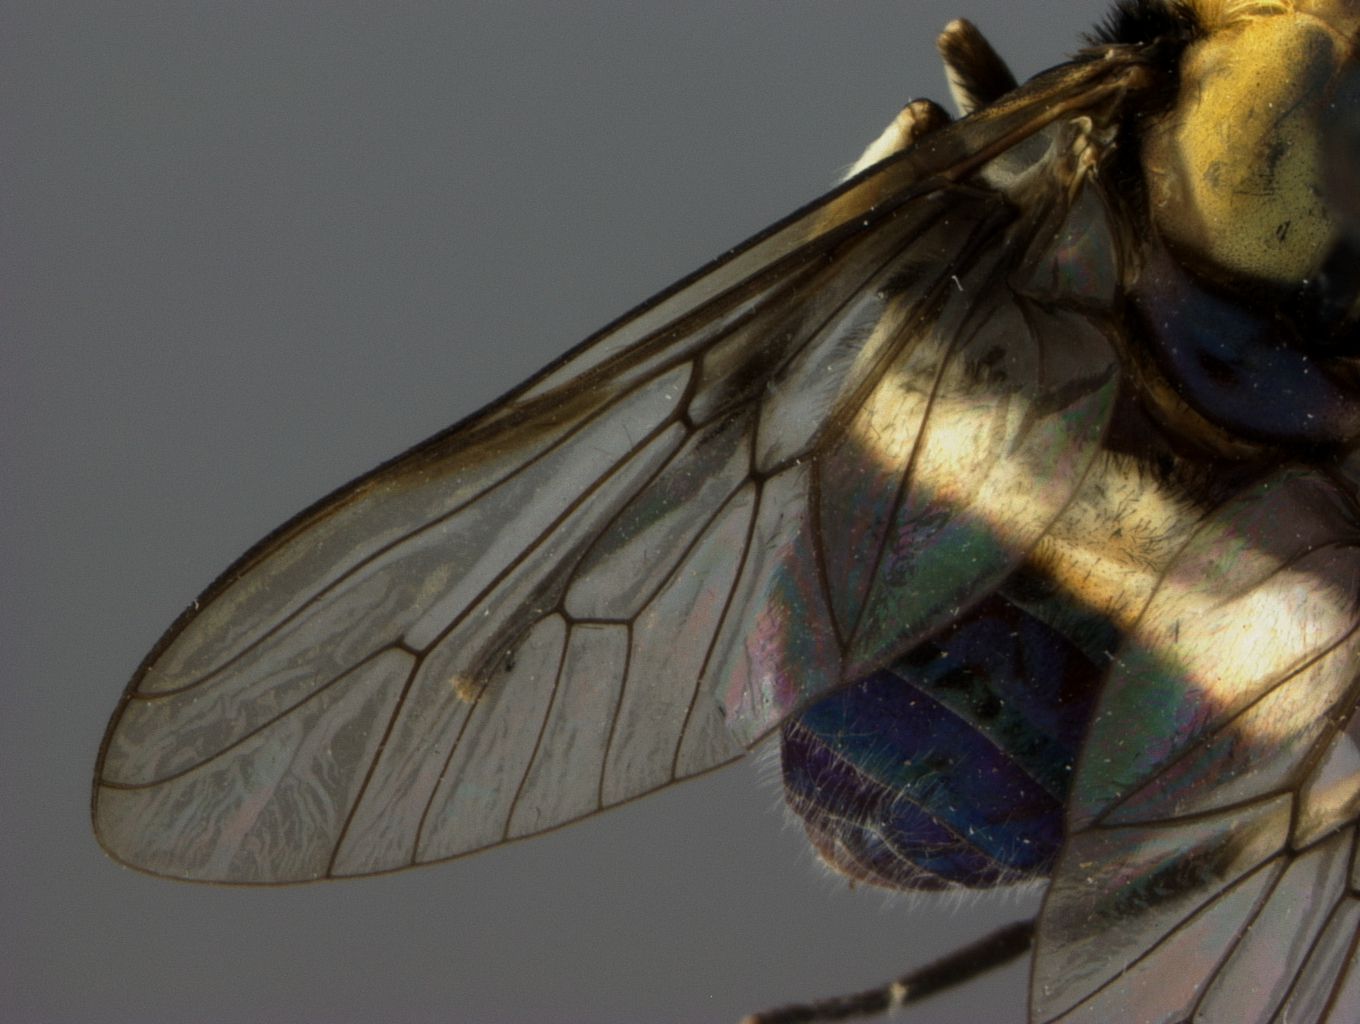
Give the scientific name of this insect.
Chalybosoma malkini
